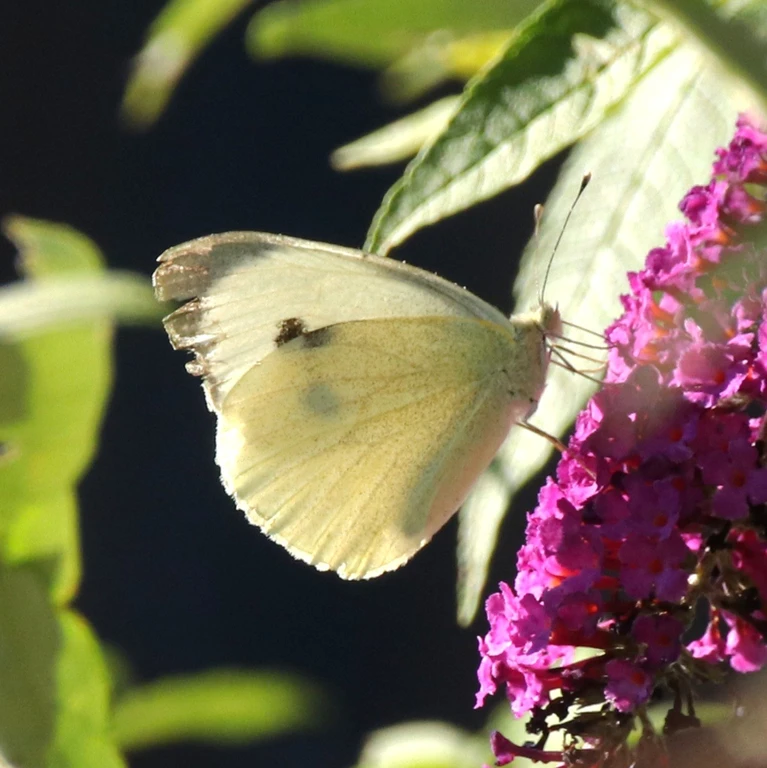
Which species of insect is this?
Pieris brassicae
